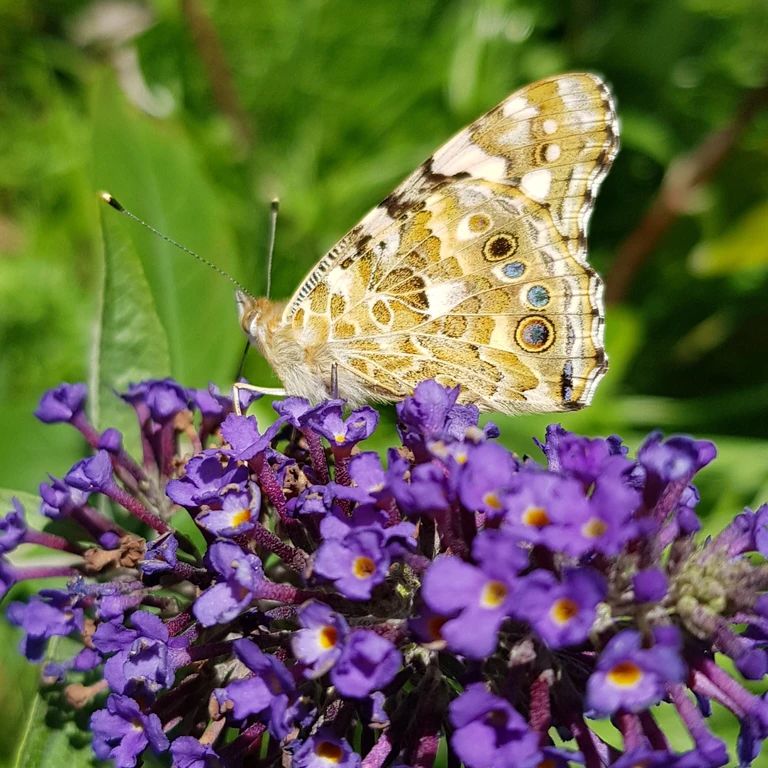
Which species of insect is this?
Vanessa cardui
